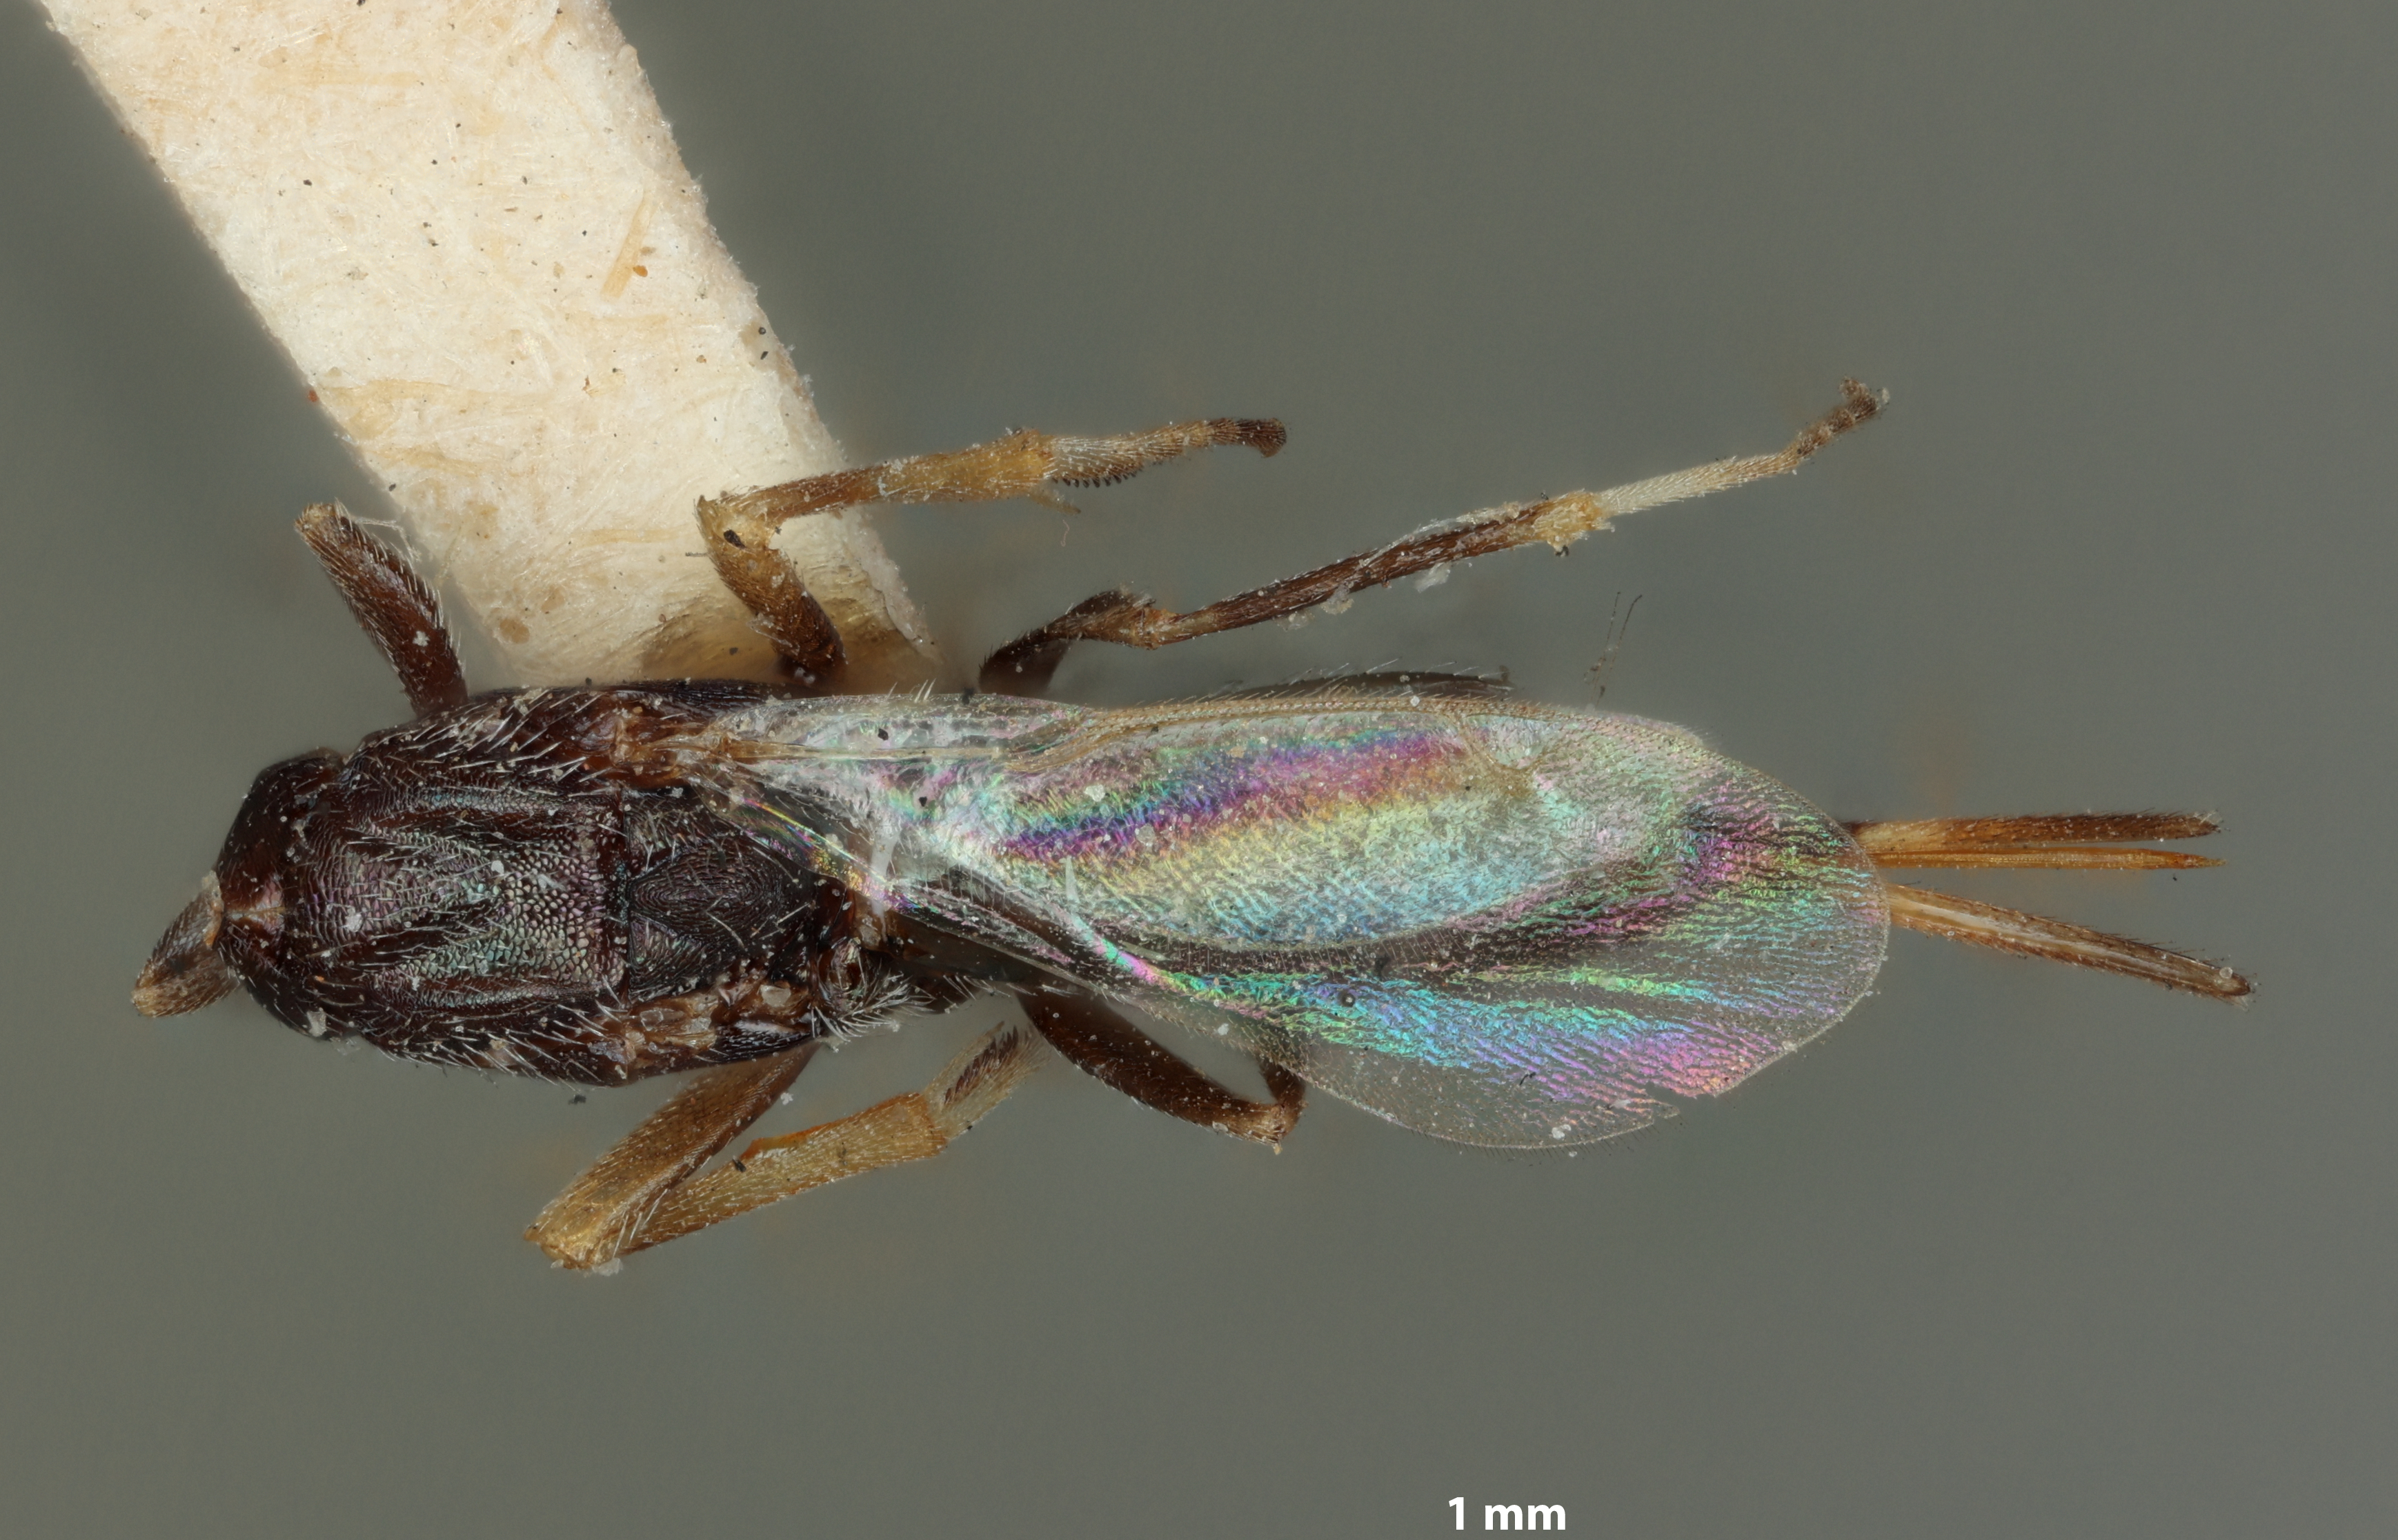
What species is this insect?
Eupelmus utahensis
